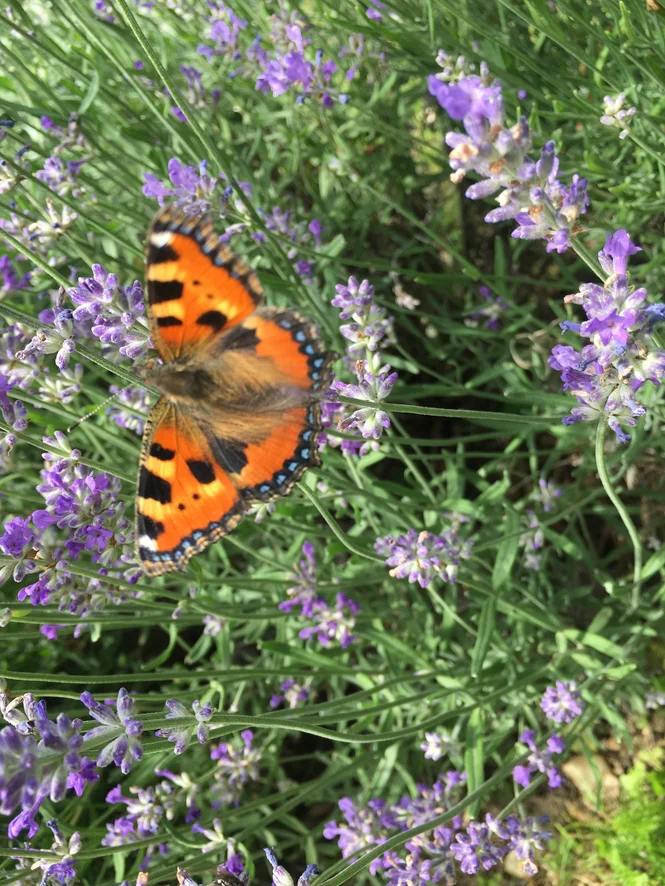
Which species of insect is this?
Aglais urticae
